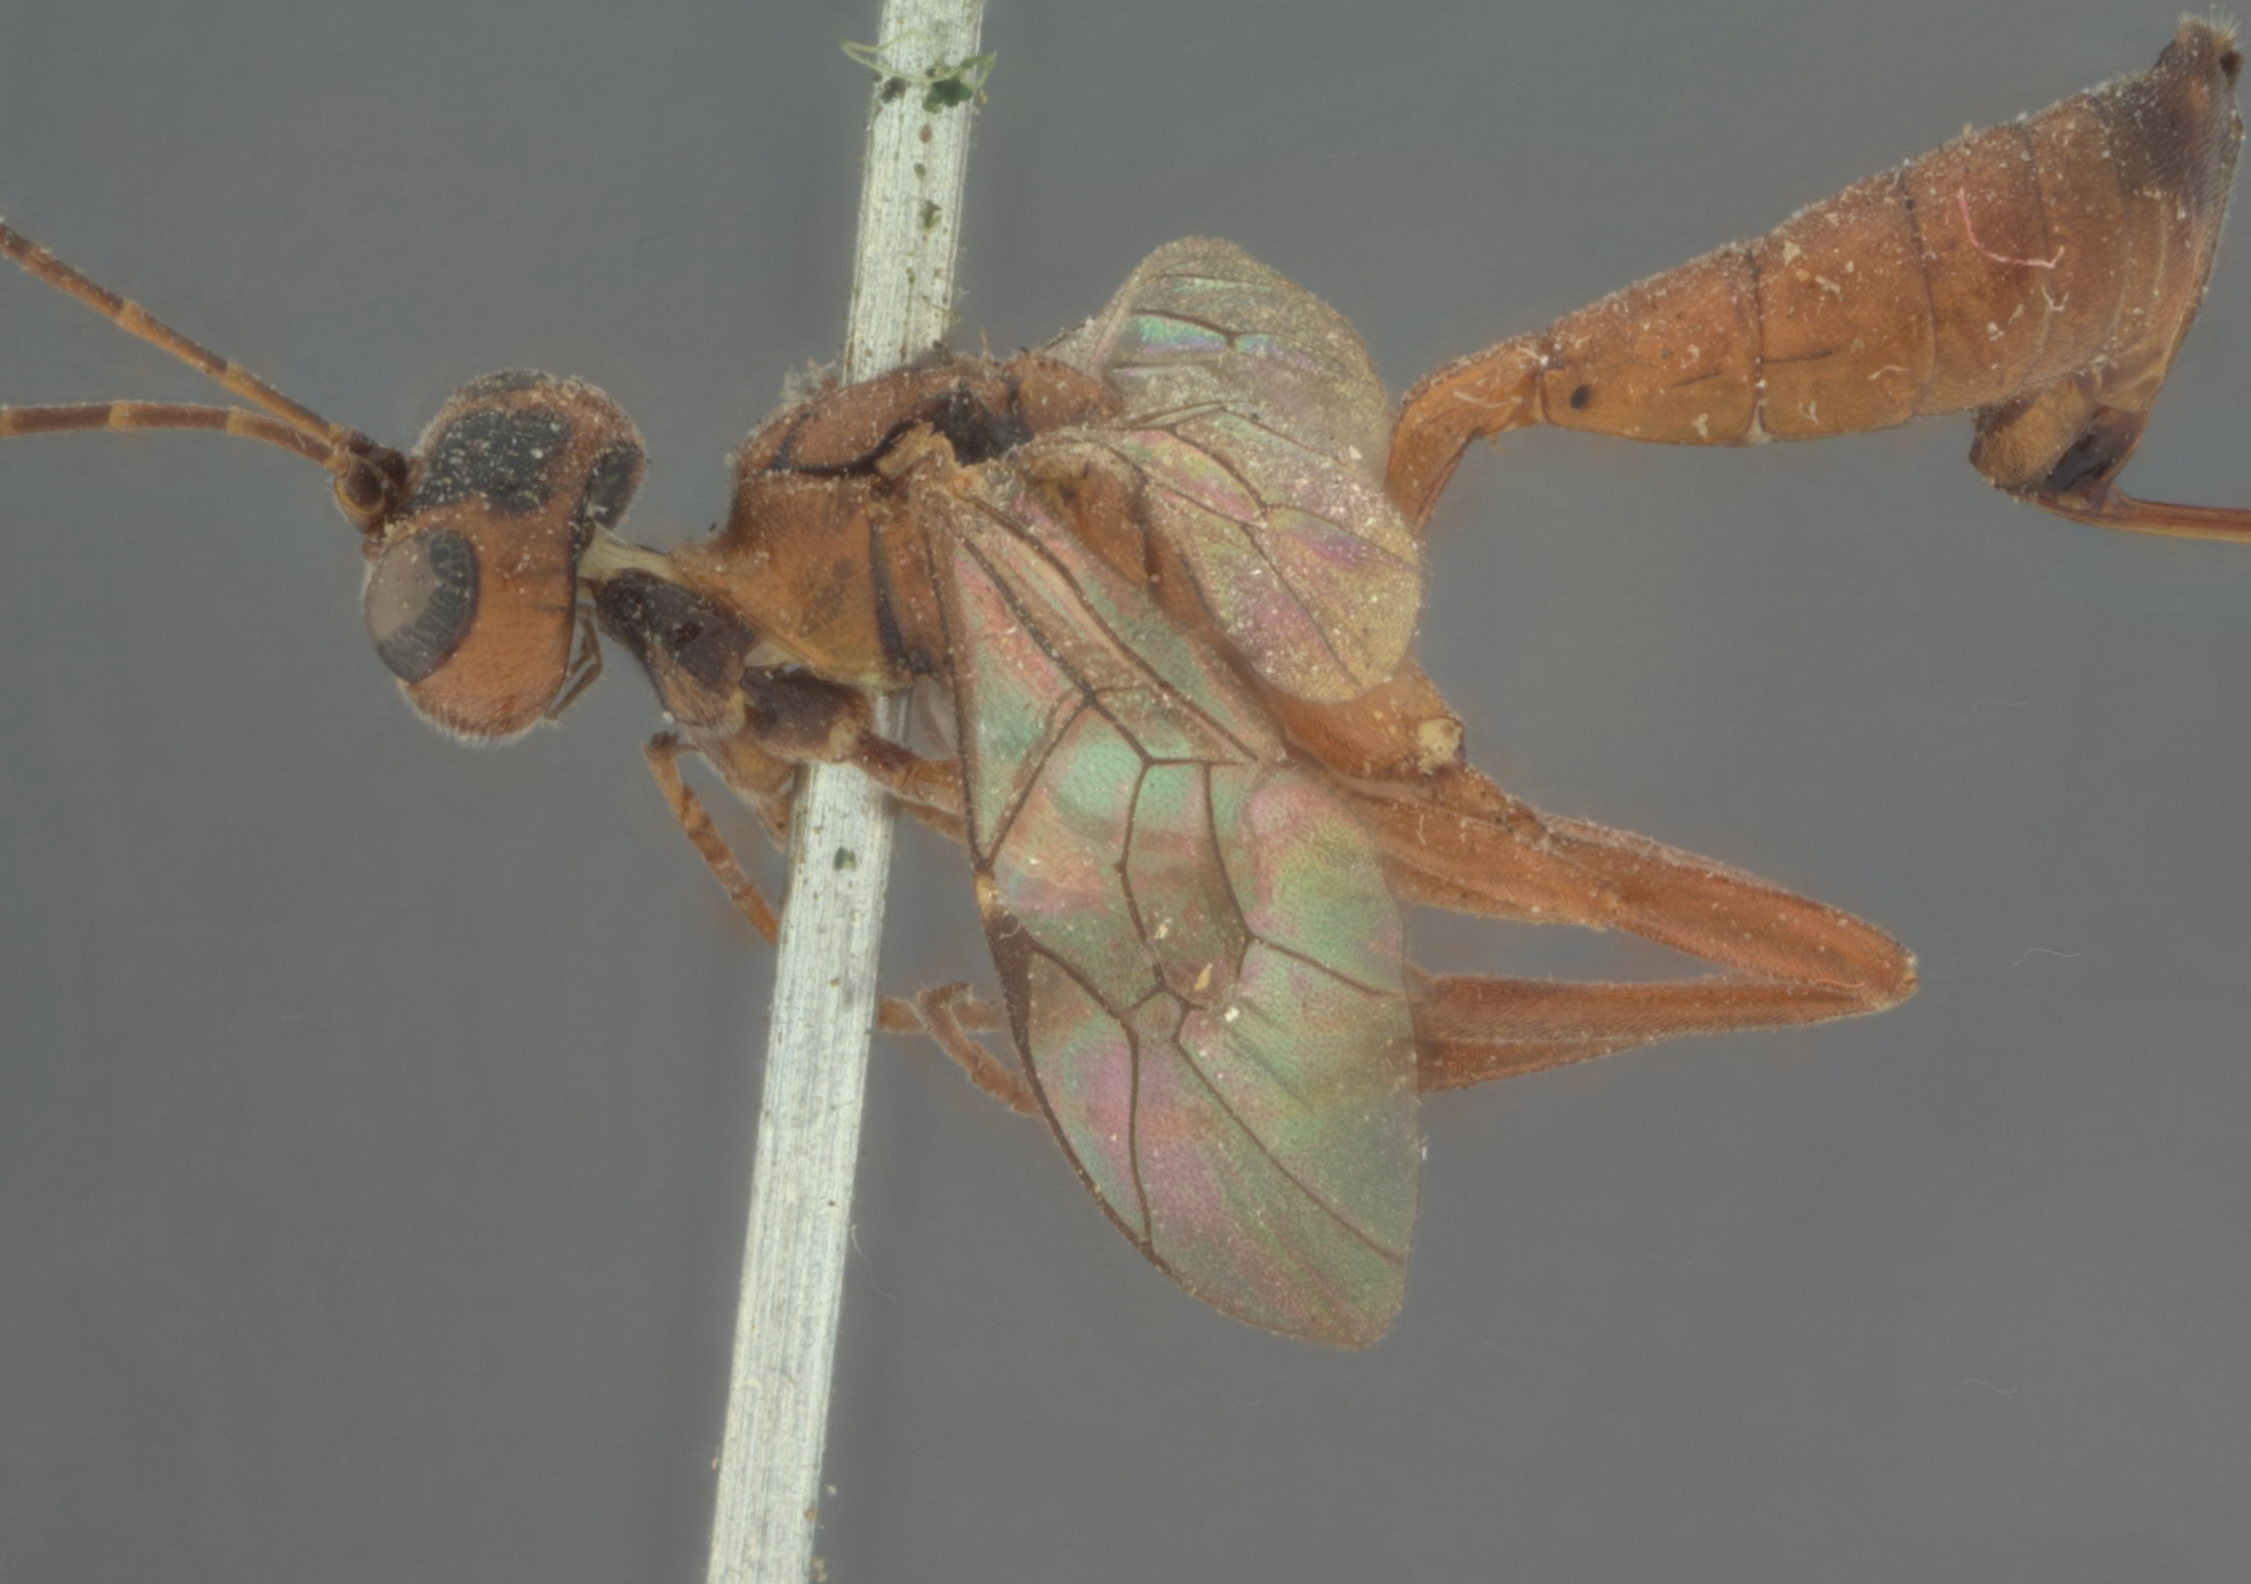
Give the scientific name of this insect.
Brachycentrus fasciatus
